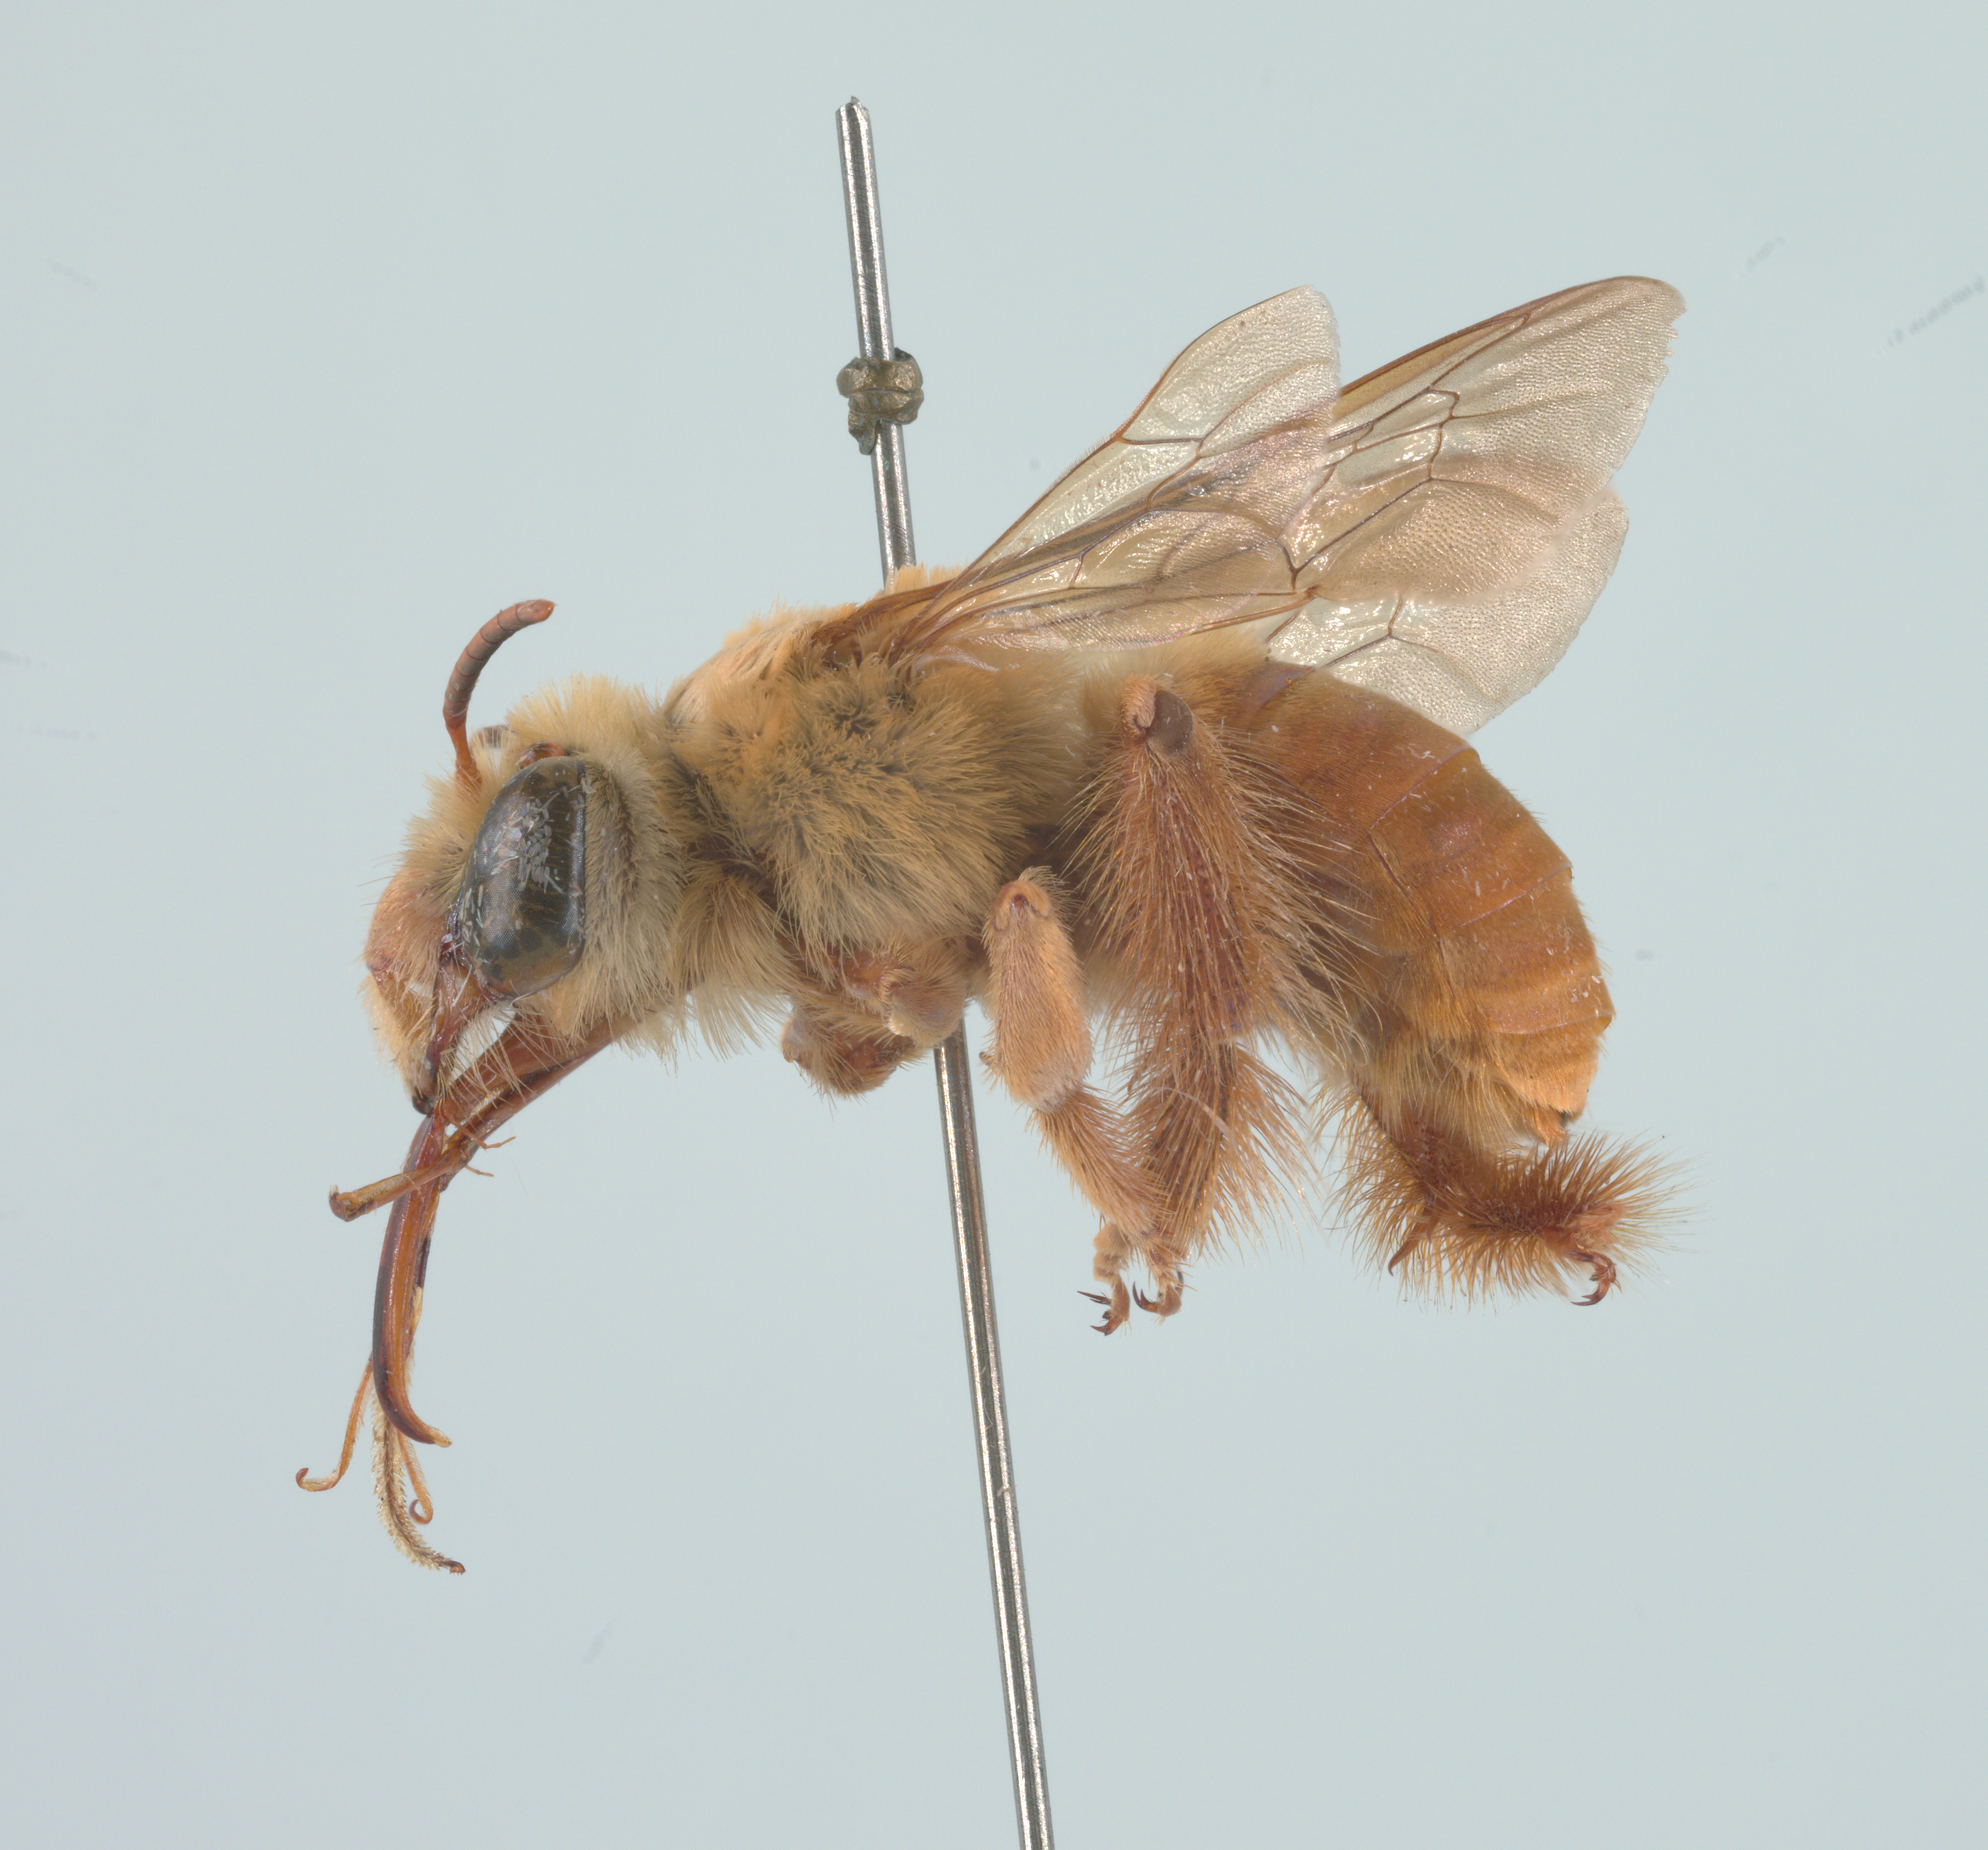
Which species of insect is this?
Xenoglossa smithii (also Xenoglossa patricia)
